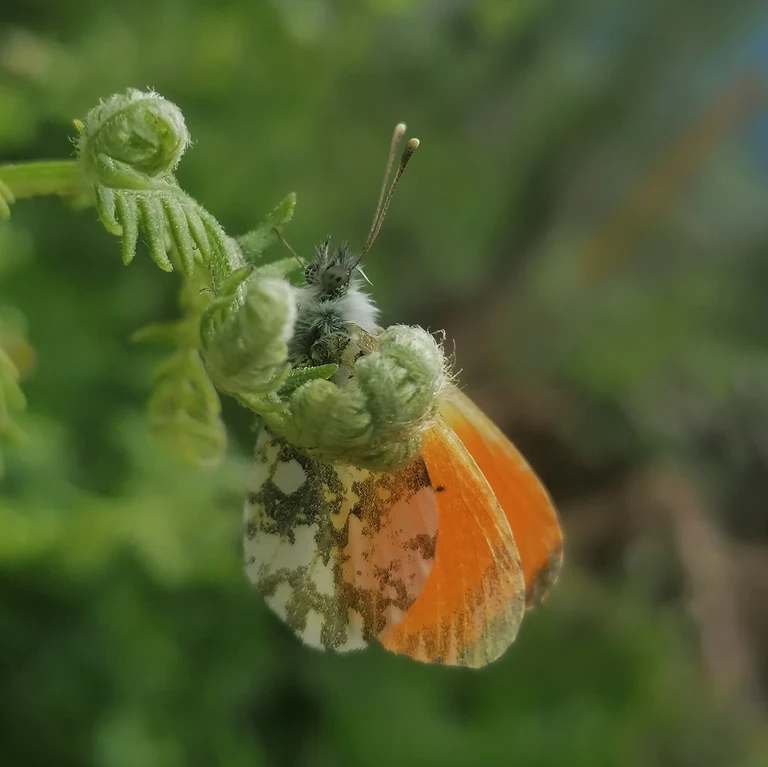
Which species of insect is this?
Anthocharis cardamines
